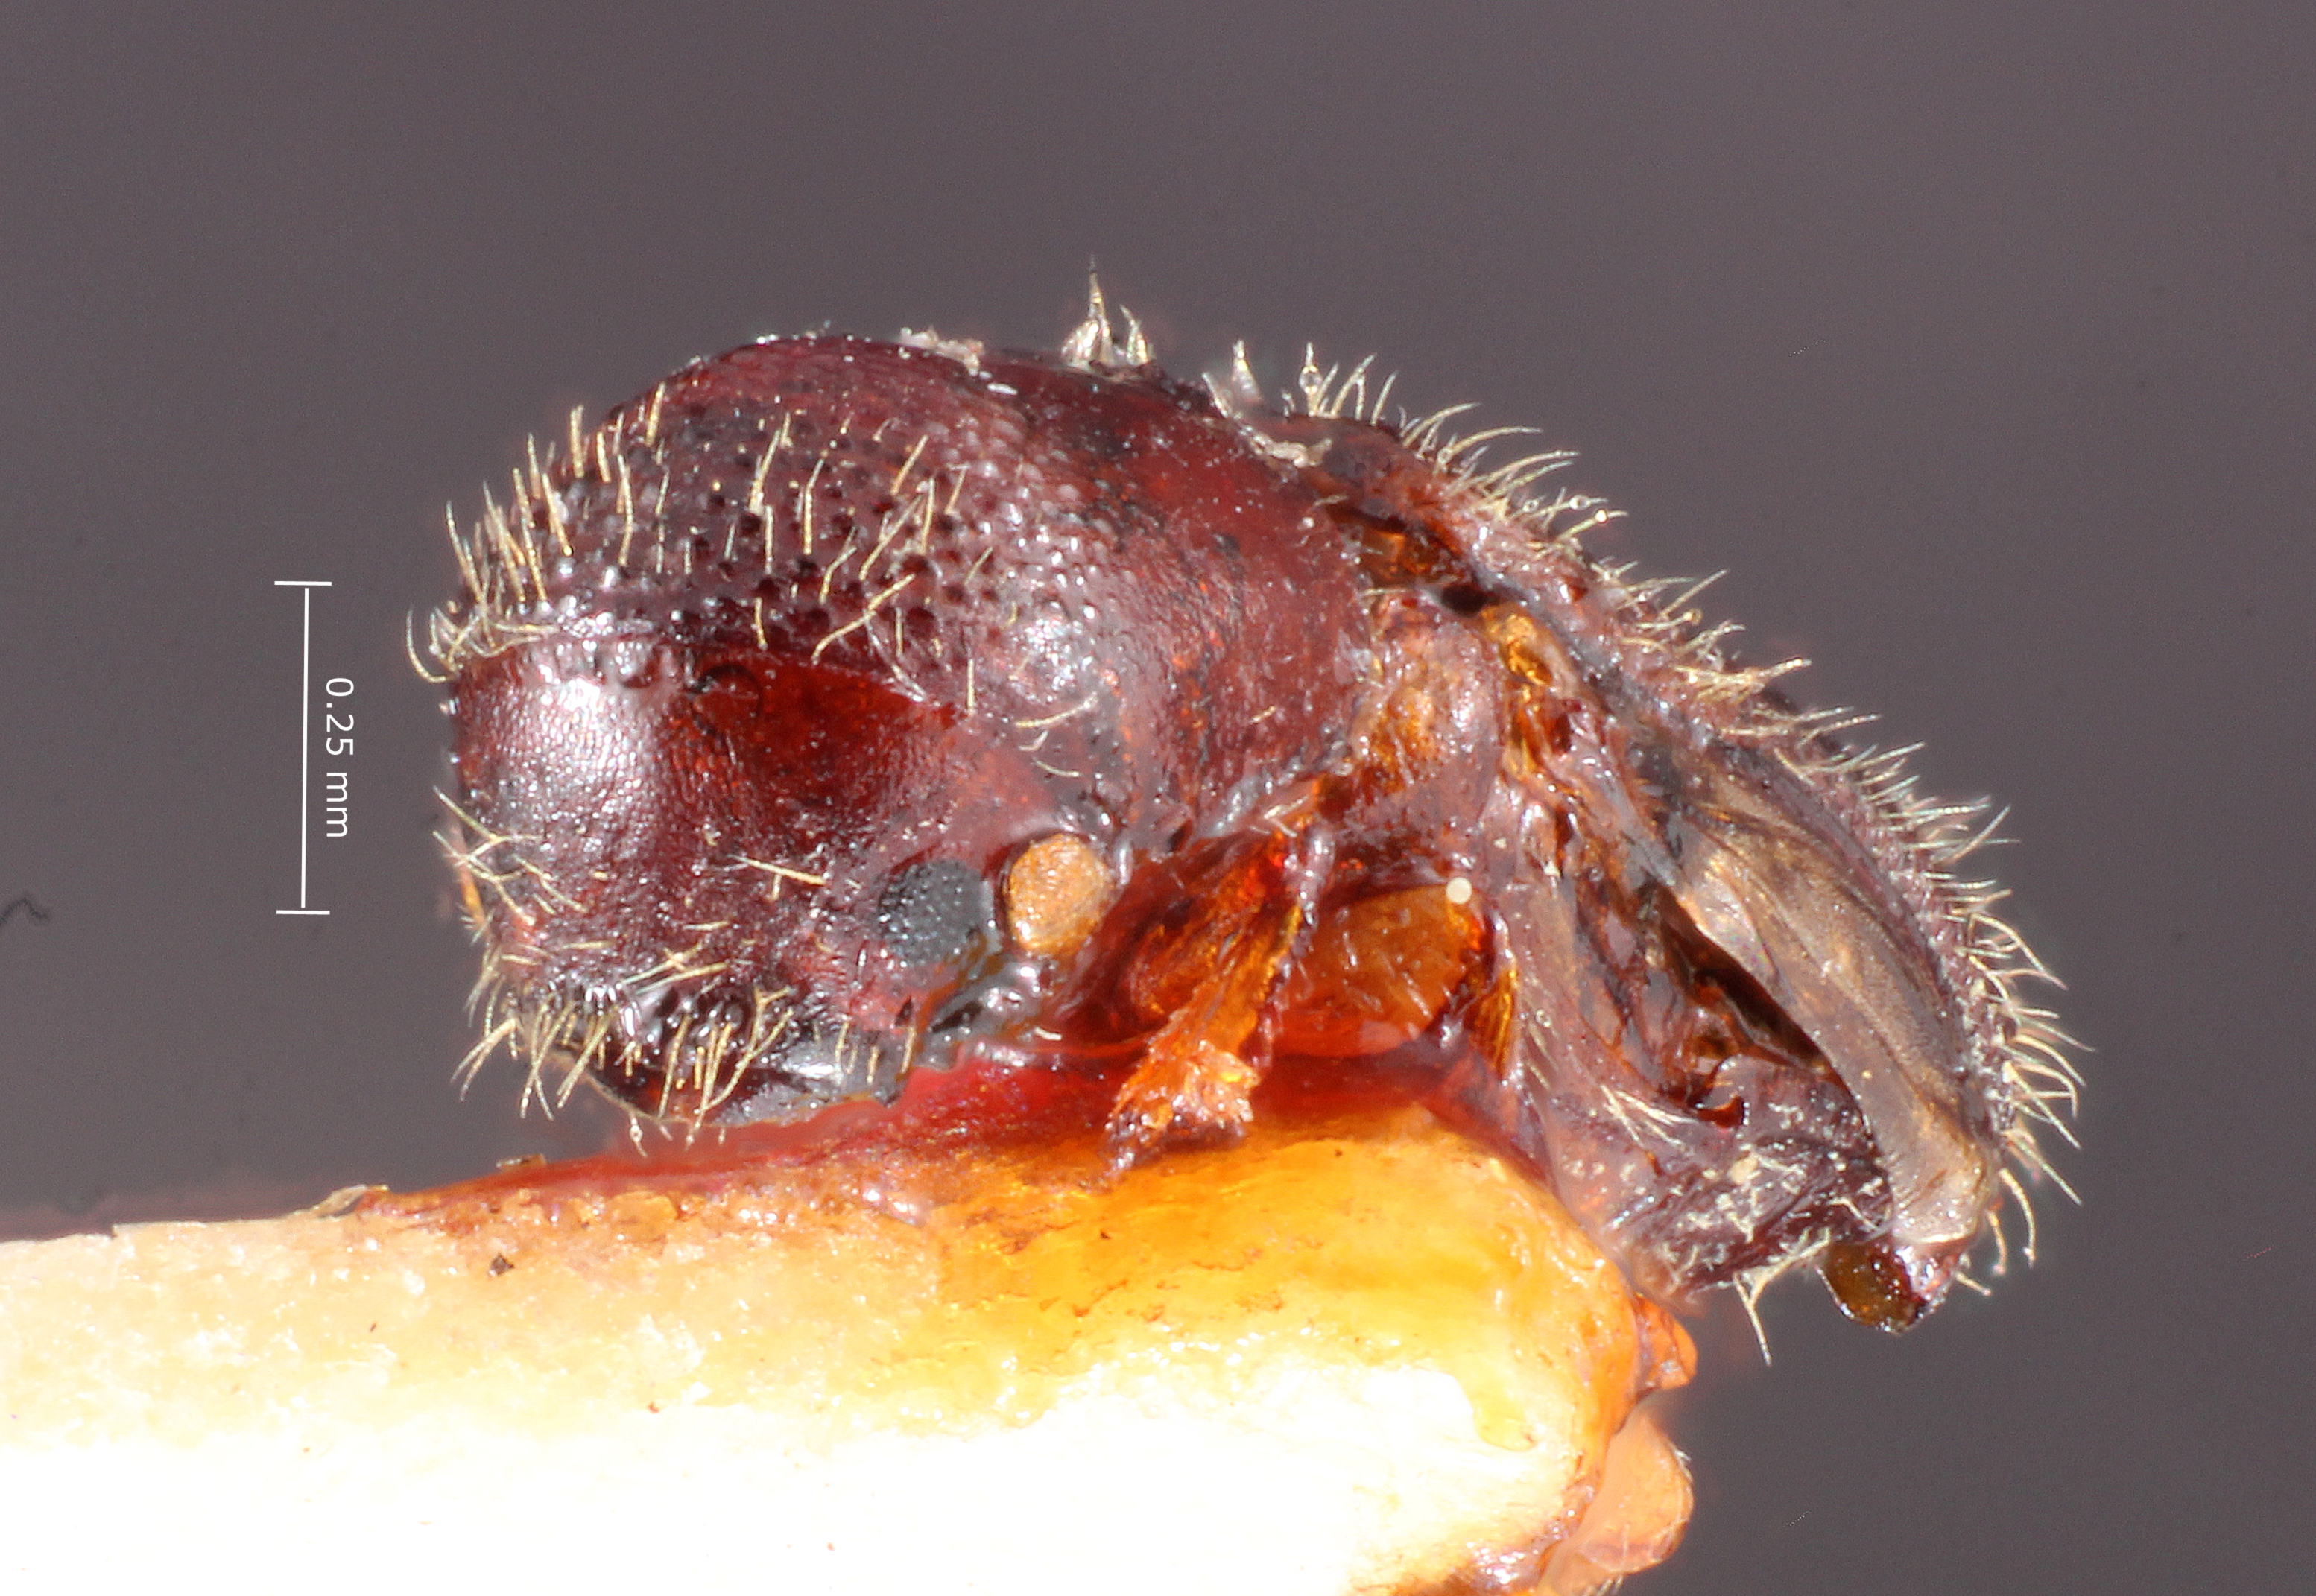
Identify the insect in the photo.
Xyleborus quercus
